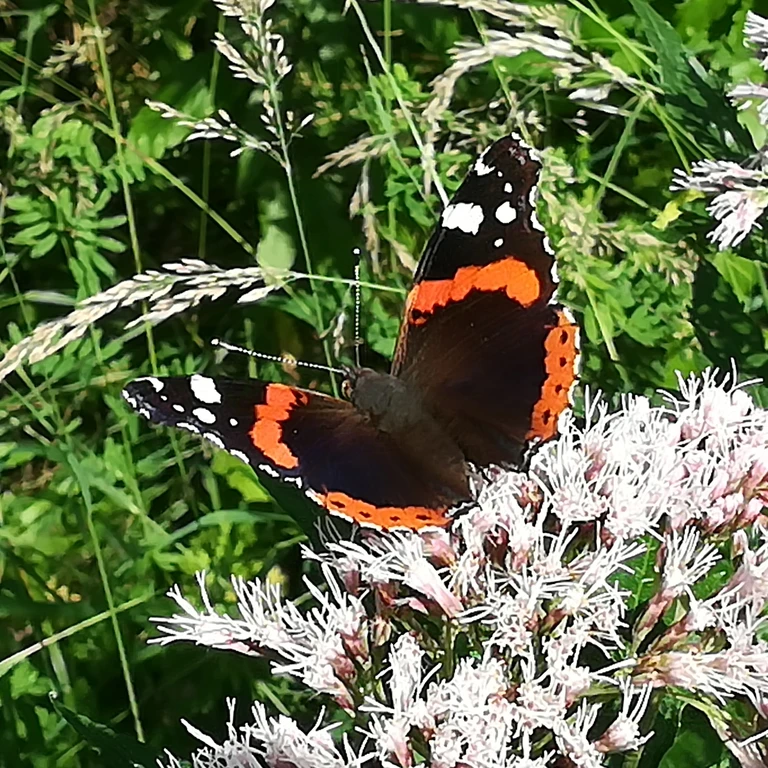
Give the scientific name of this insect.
Vanessa atalanta
